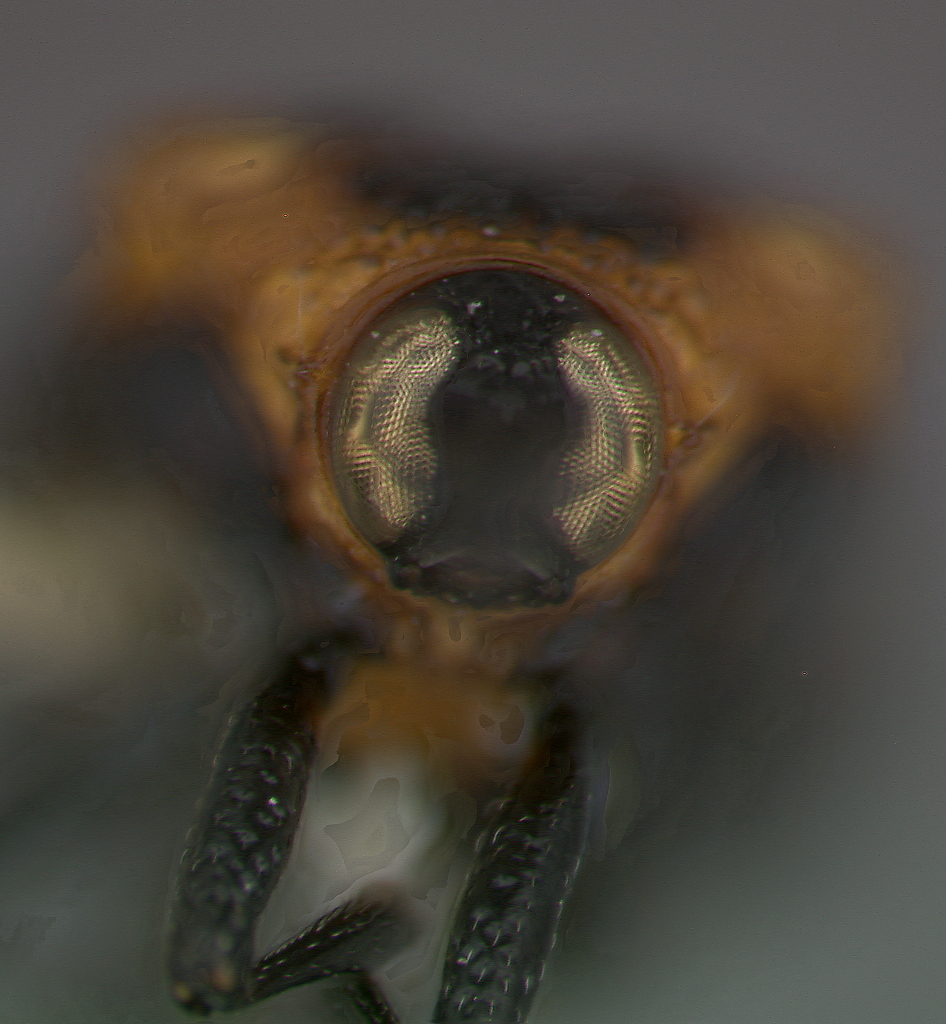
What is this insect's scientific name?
Odontota barberi
